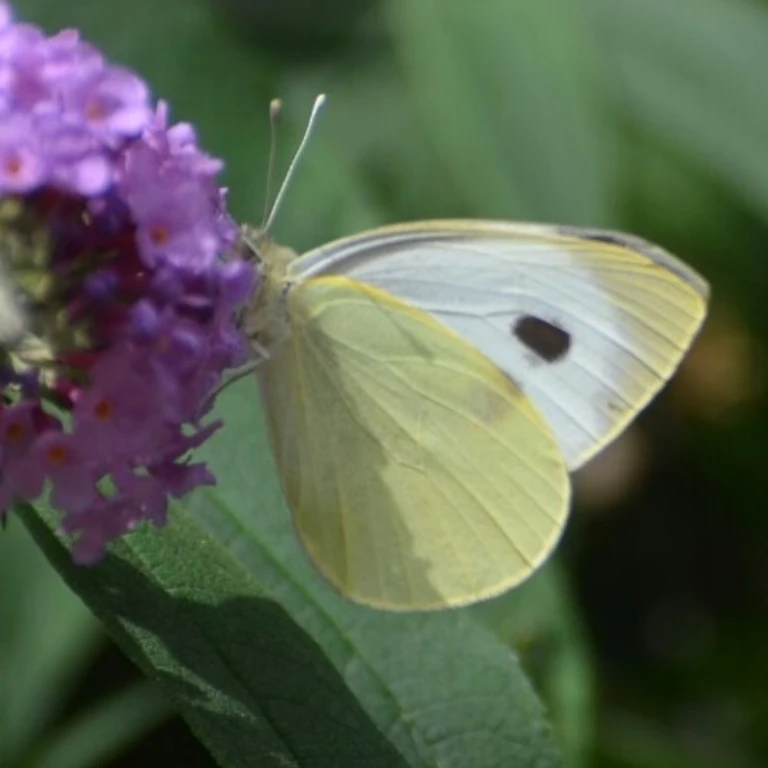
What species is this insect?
Pieris brassicae
